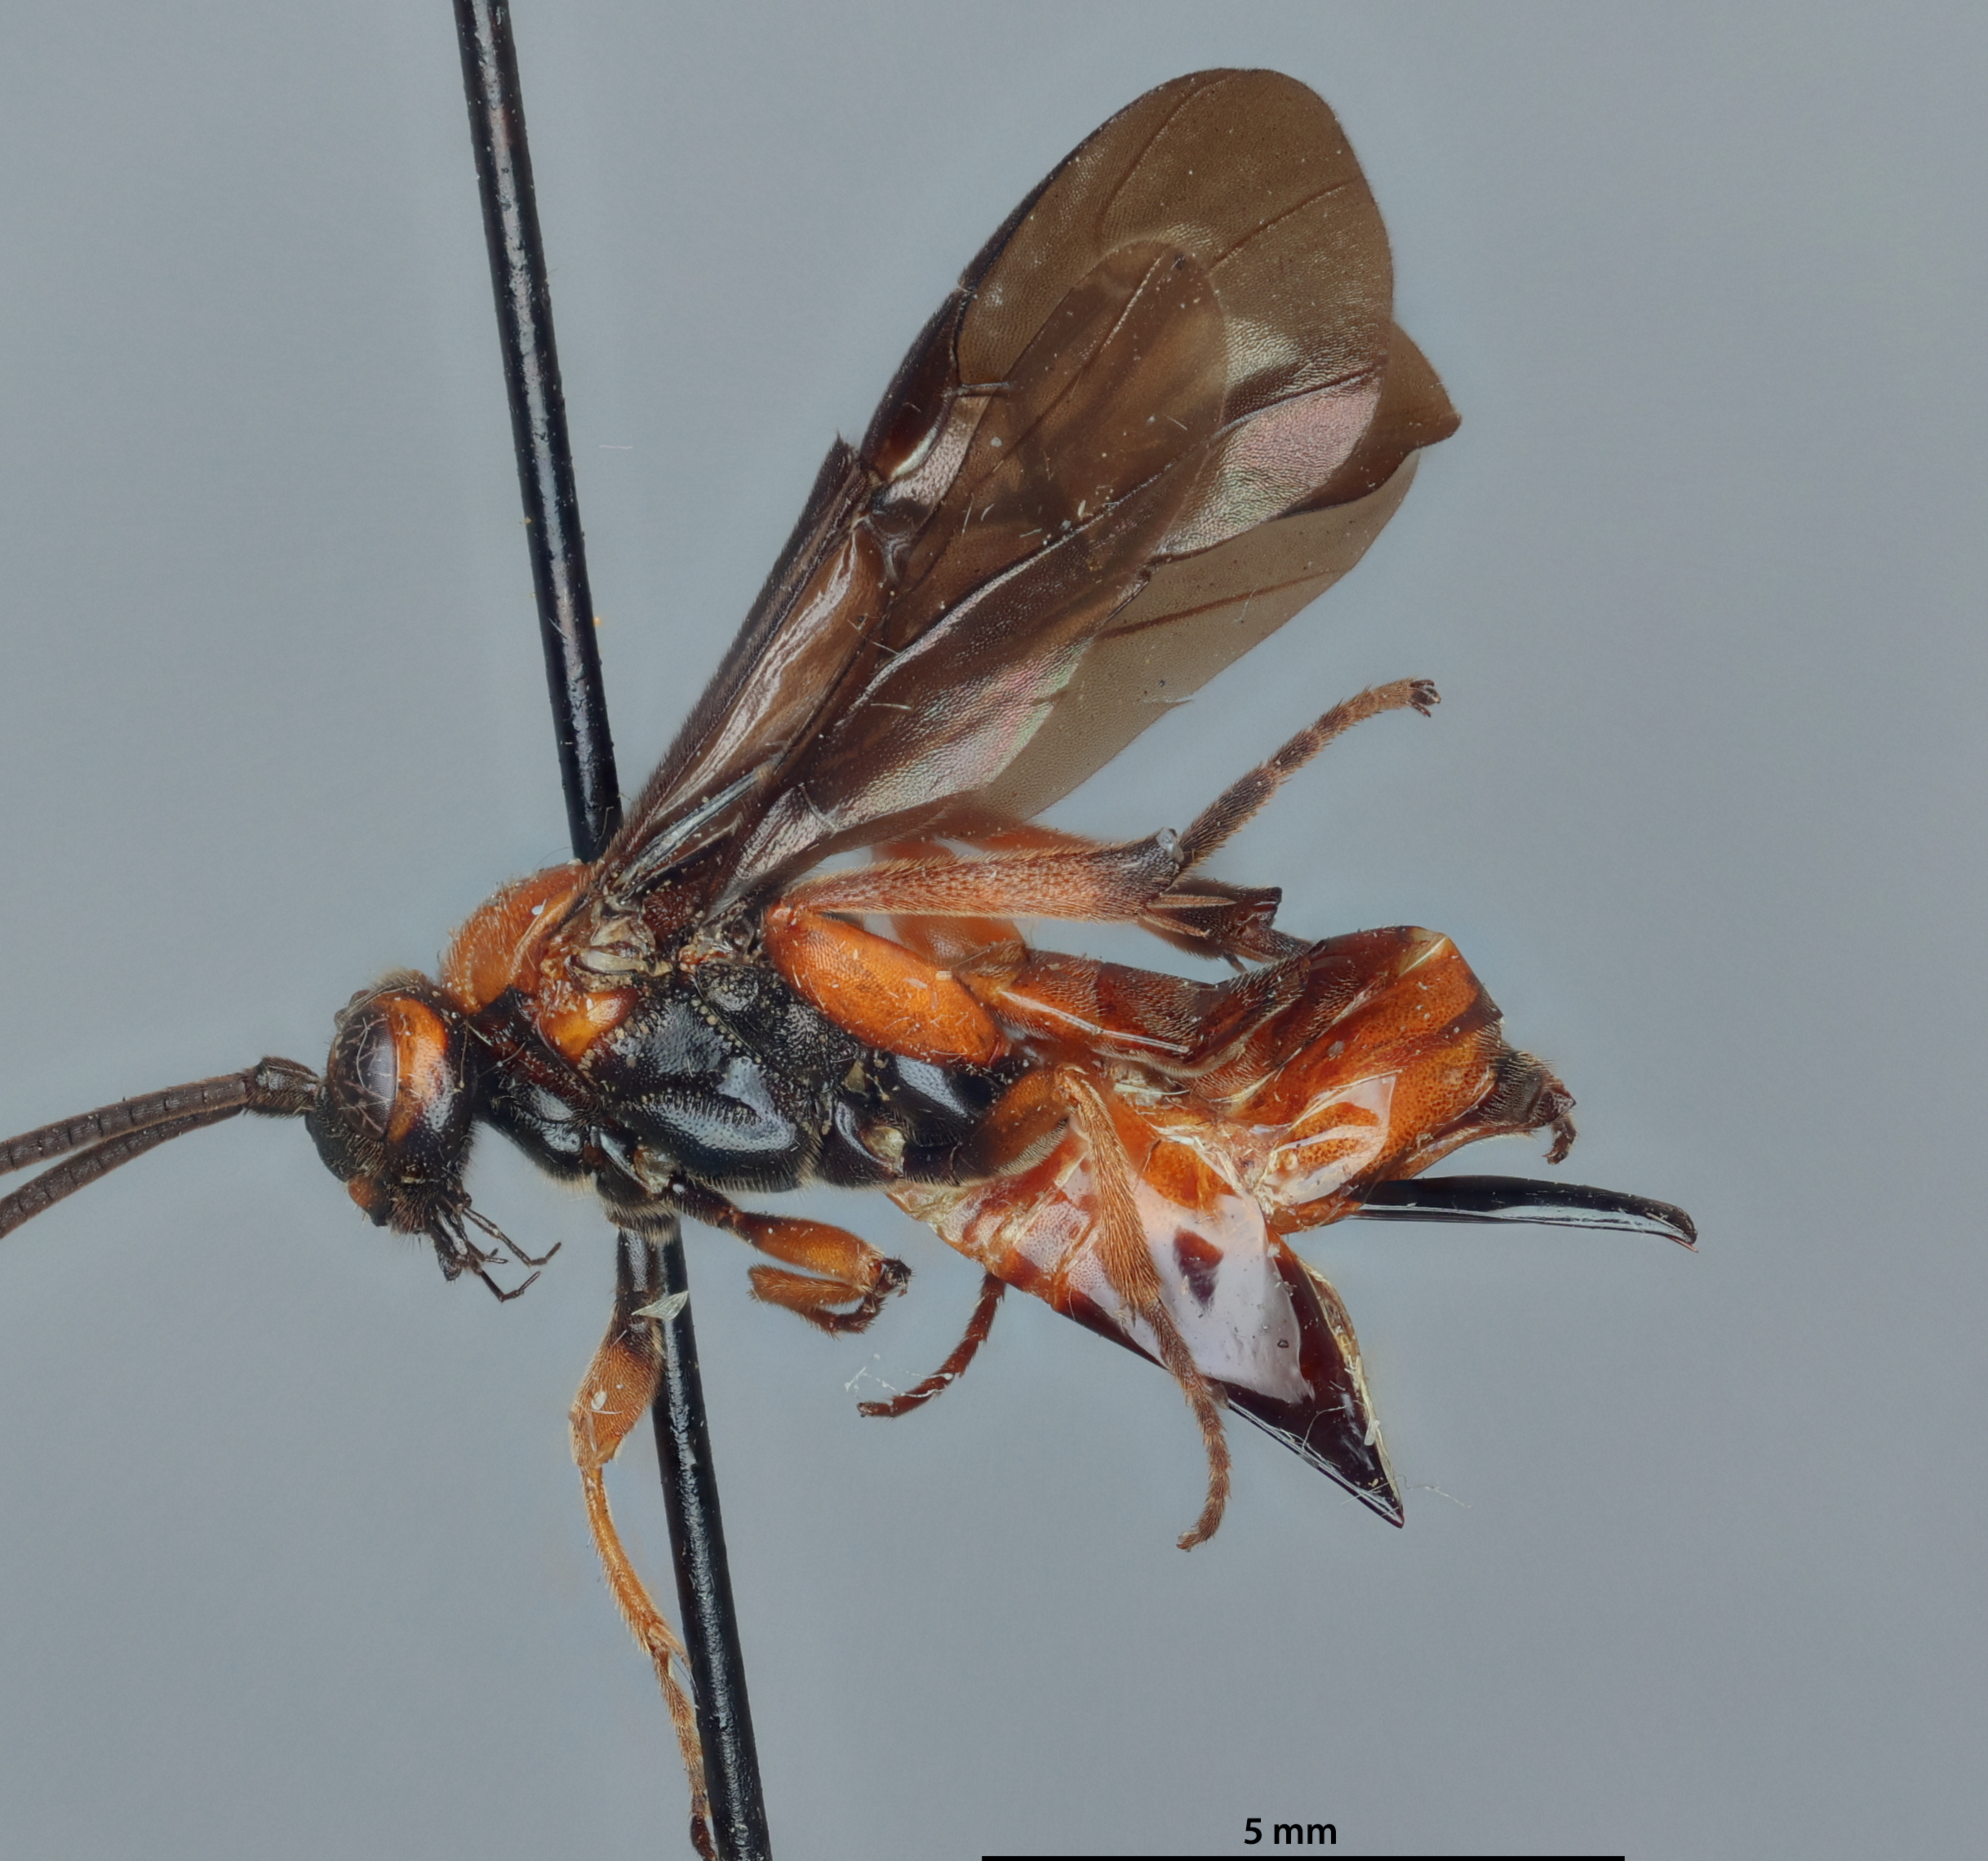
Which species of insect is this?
Cardiochiles magnus
